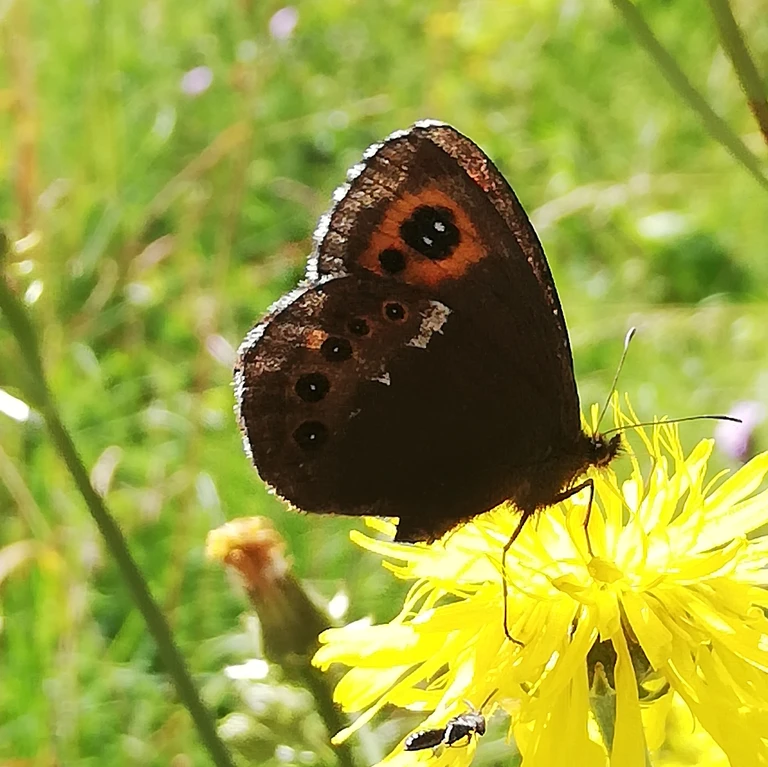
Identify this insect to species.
Erebia ligea
